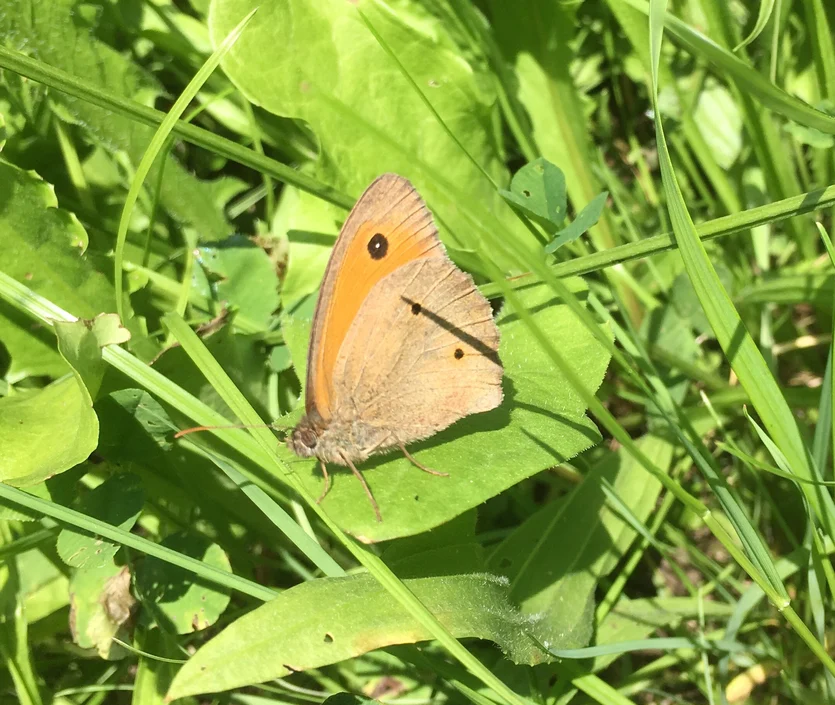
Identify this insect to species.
Maniola jurtina
